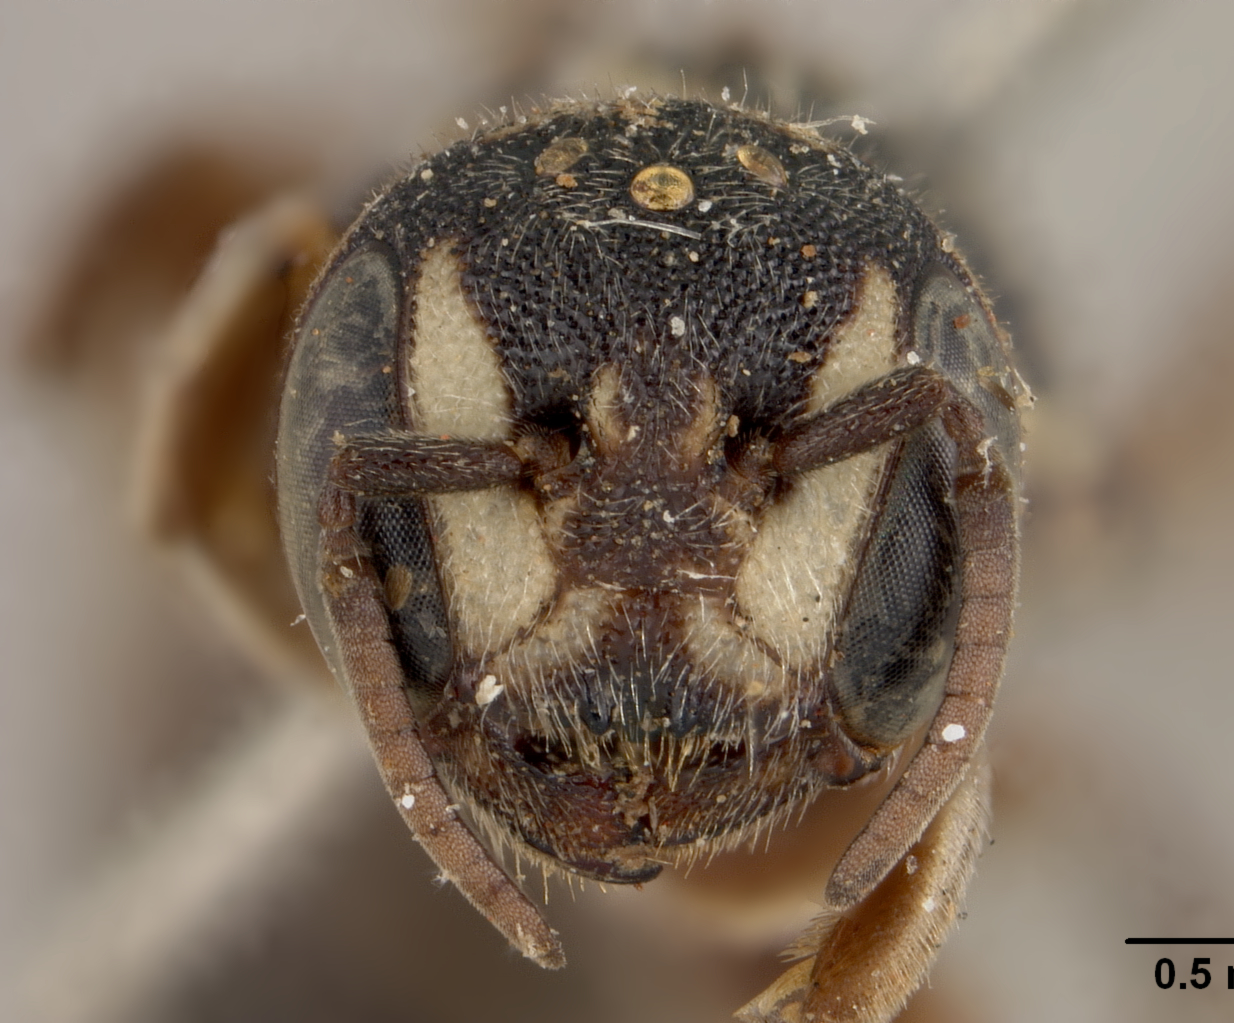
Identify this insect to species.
Stelis tuberculata
